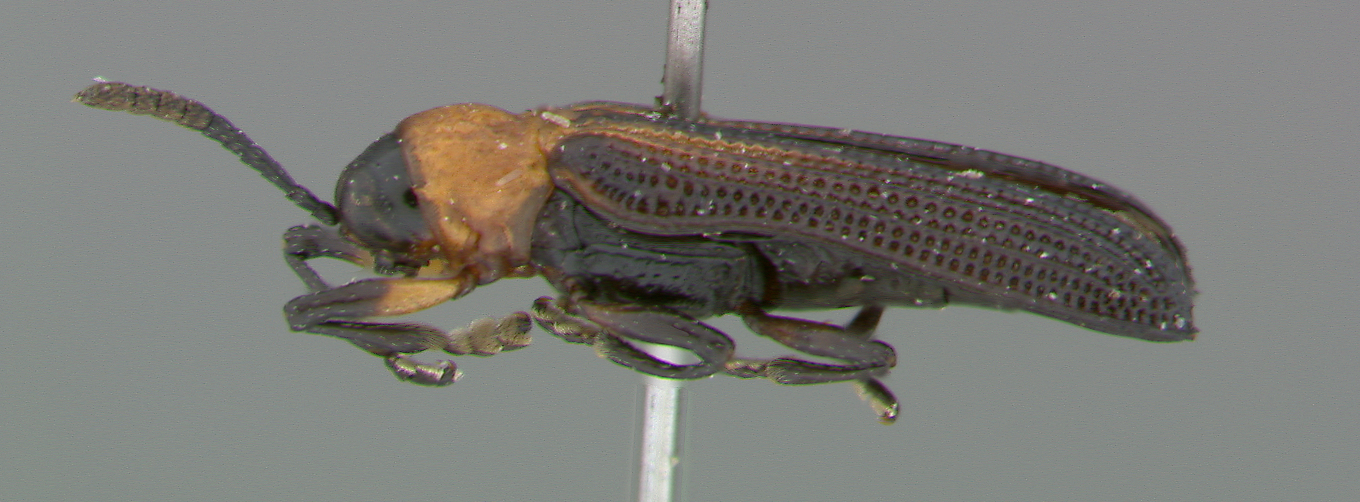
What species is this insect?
Charistena regularis
